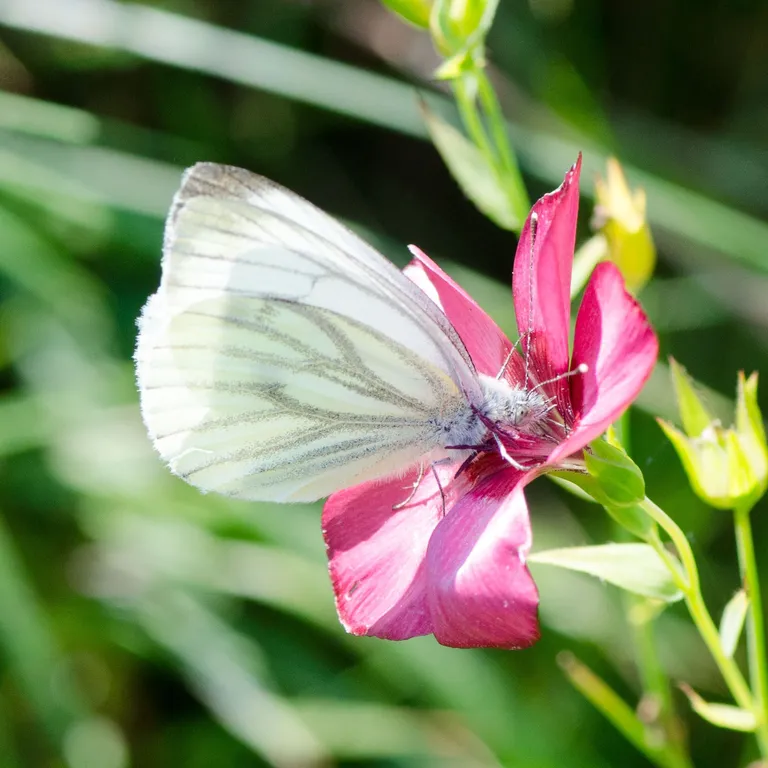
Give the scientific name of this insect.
Pieris napi
